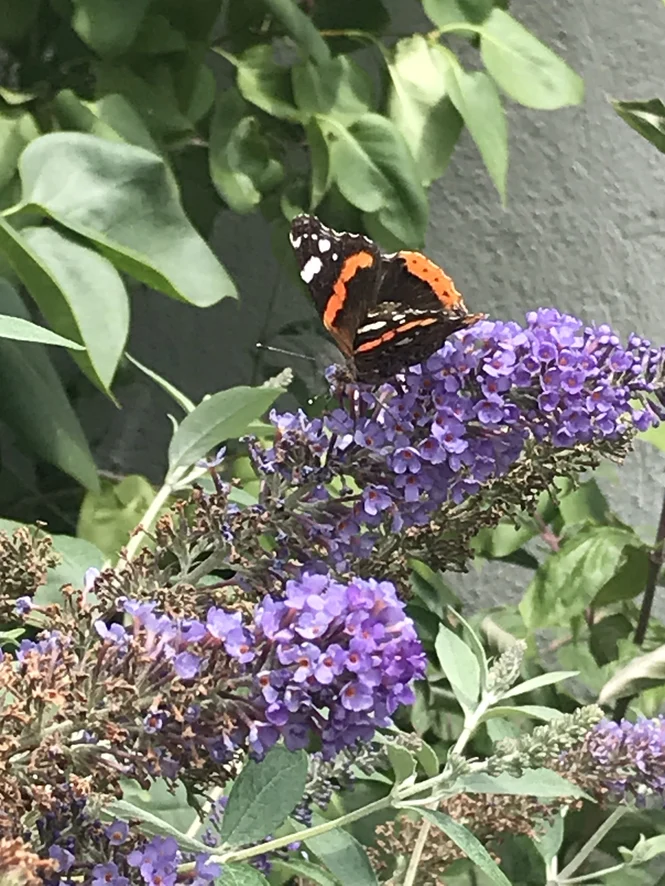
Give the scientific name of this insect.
Vanessa atalanta
